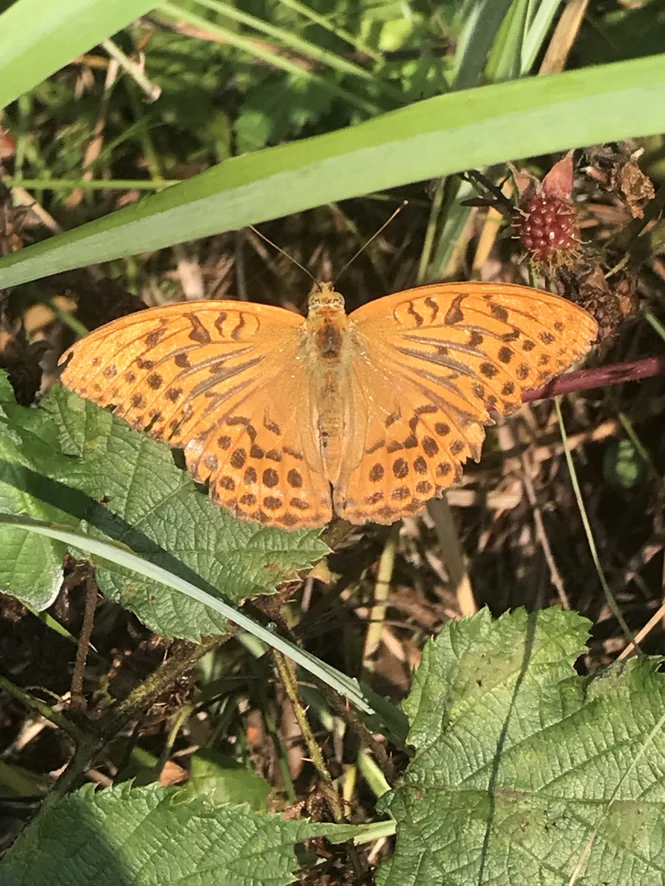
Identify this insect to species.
Argynnis paphia
